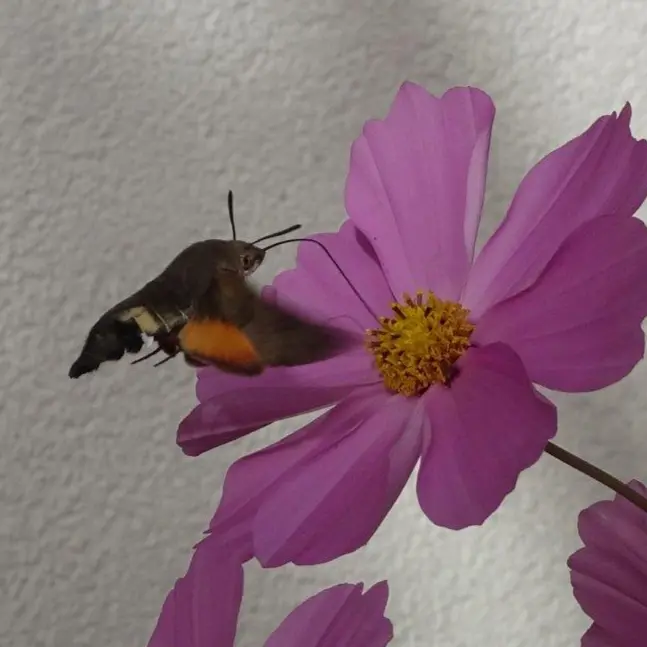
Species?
Macroglossum stellatarum
